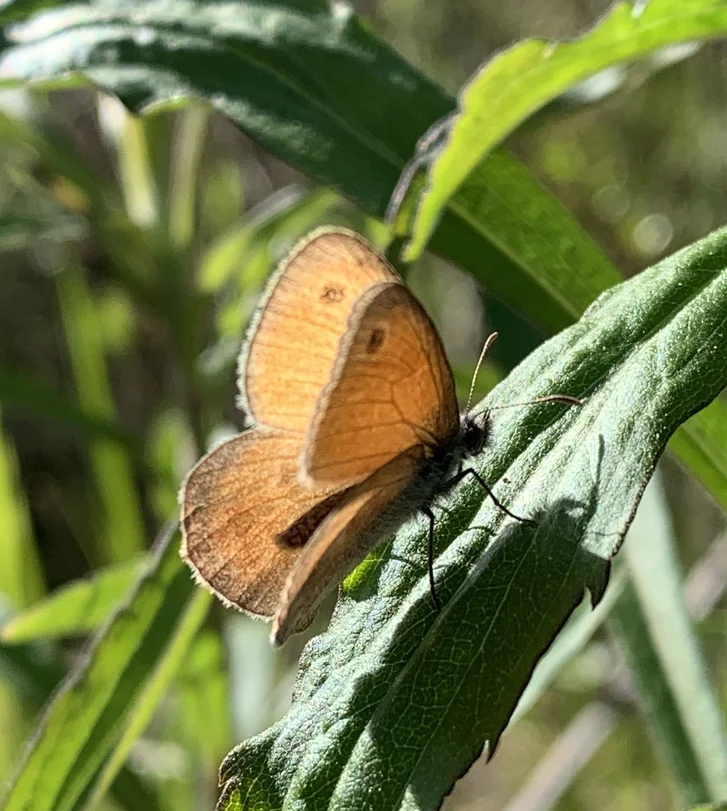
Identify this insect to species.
Coenonympha pamphilus
